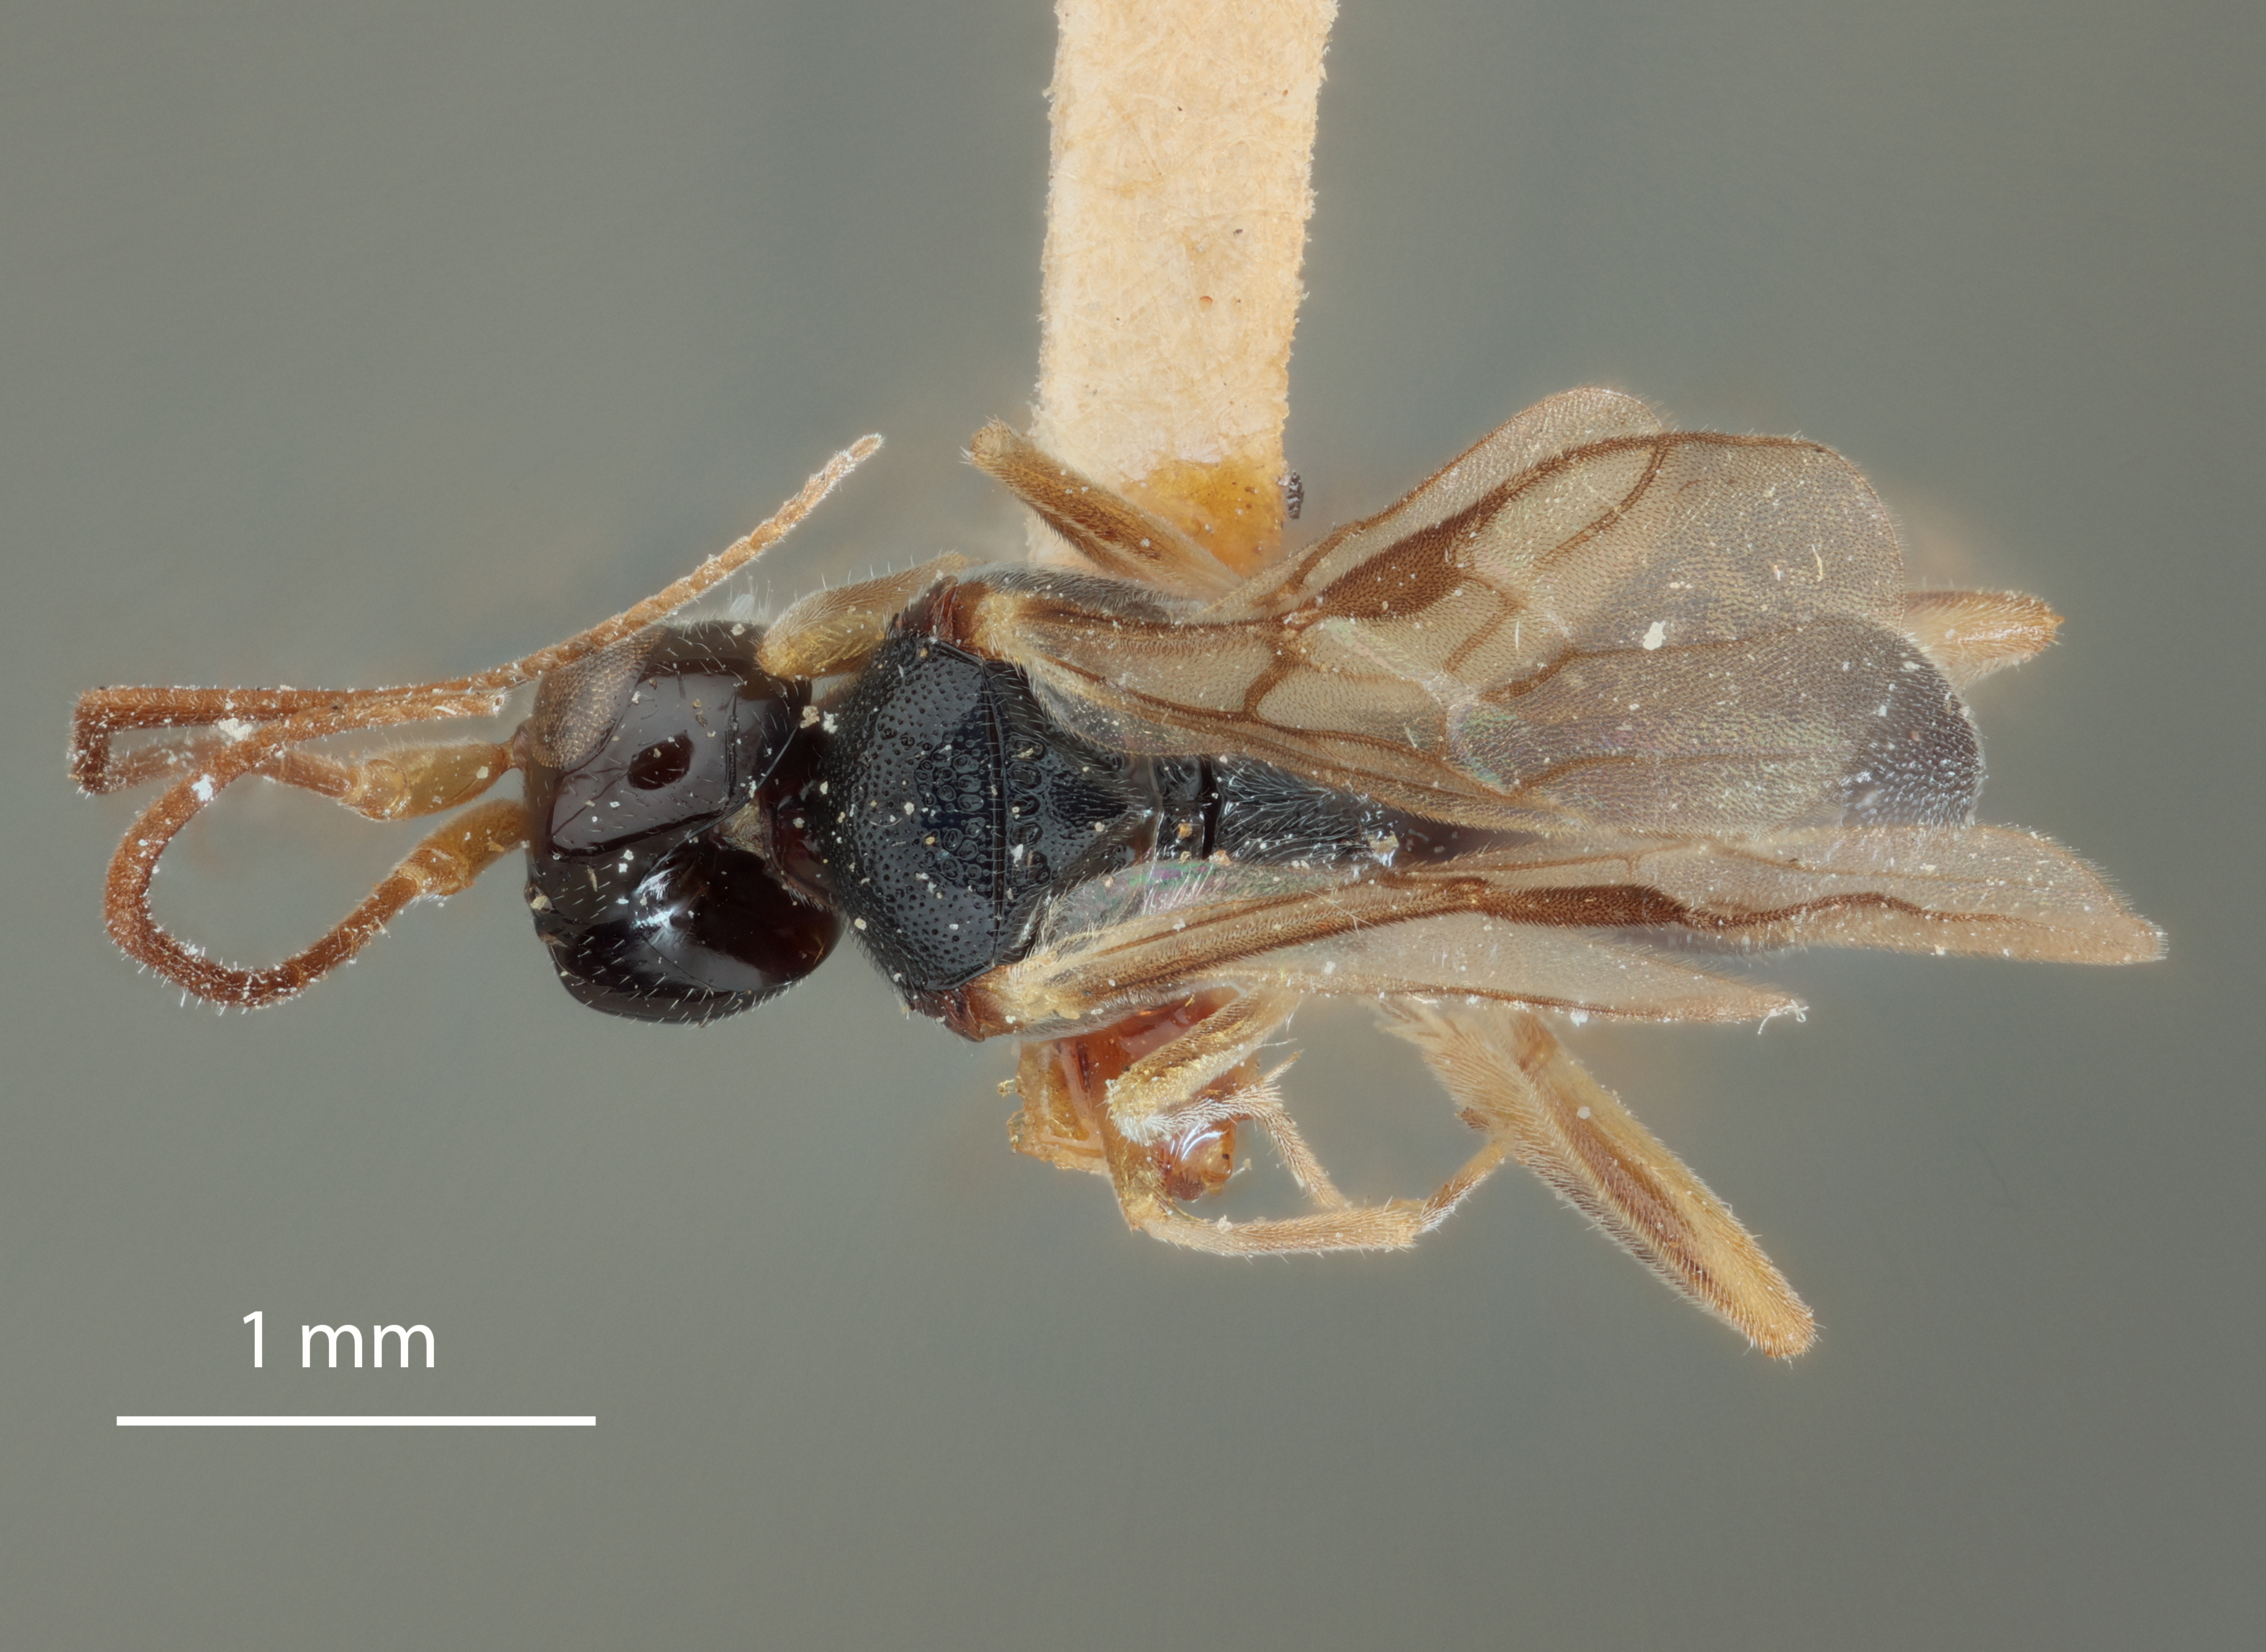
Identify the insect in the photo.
Phanerotomella nigronitens
